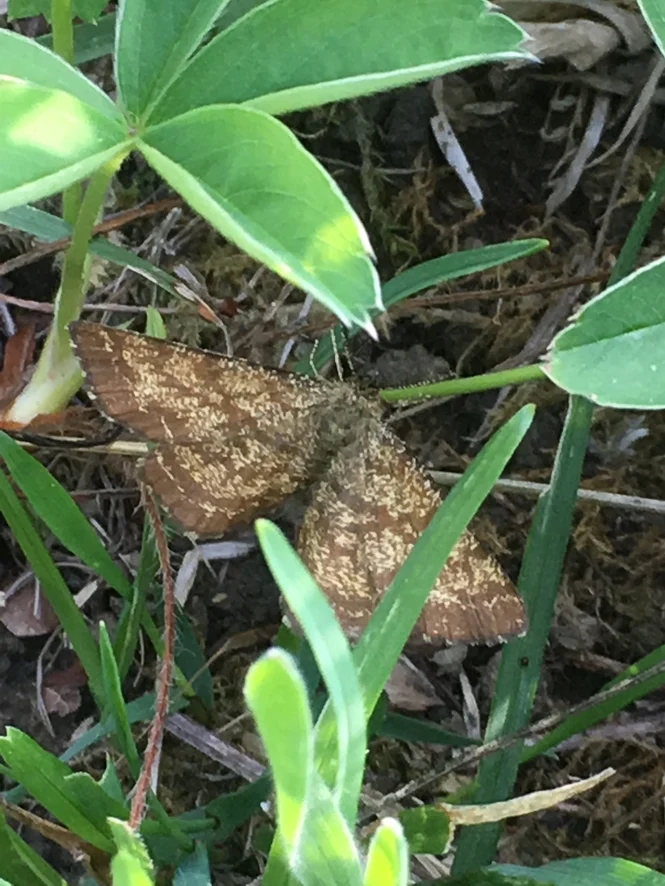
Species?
Ematurga atomaria
